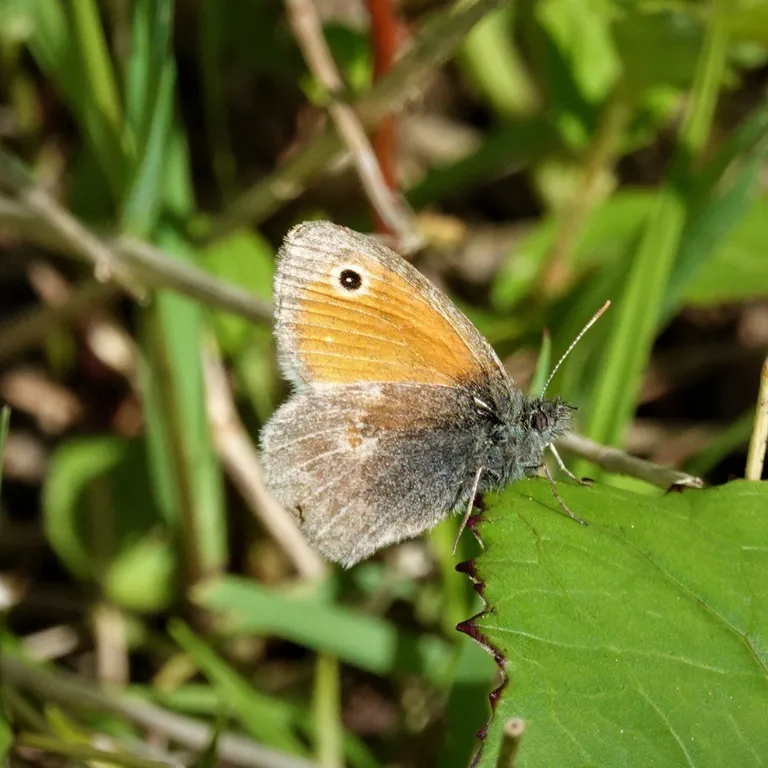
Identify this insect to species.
Coenonympha pamphilus
